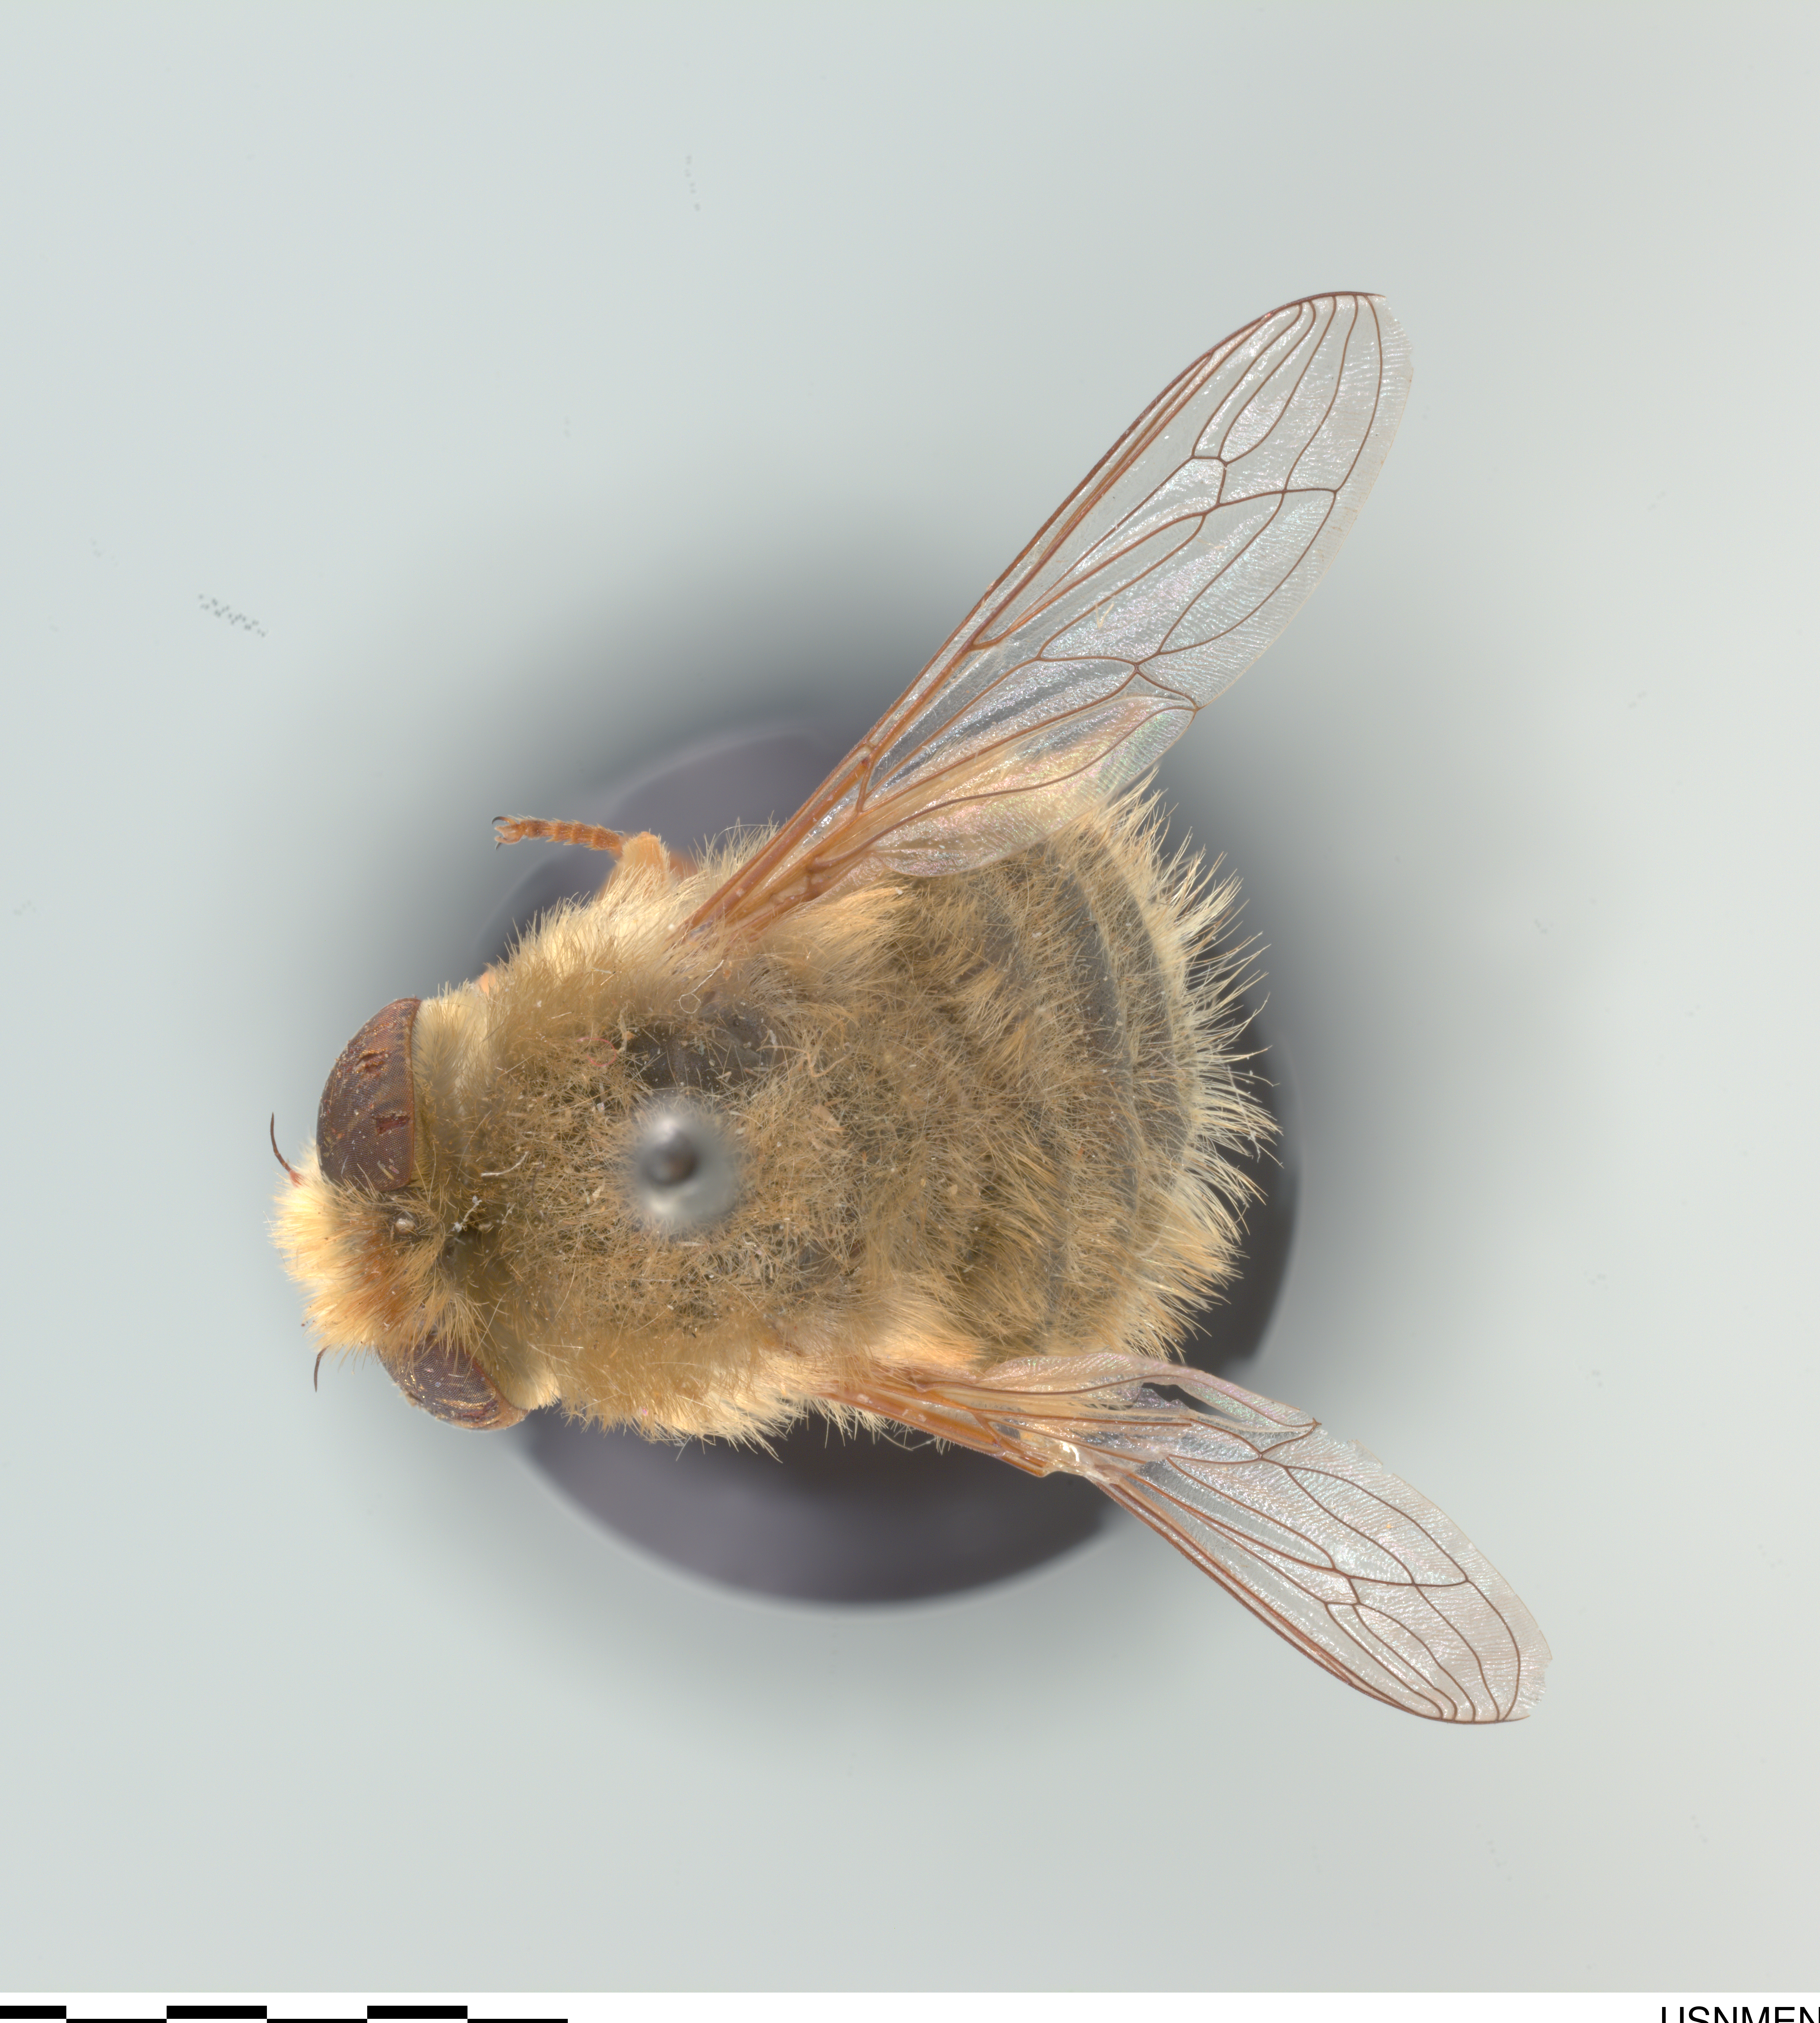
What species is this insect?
Neorhynchocephalus mendozanus
